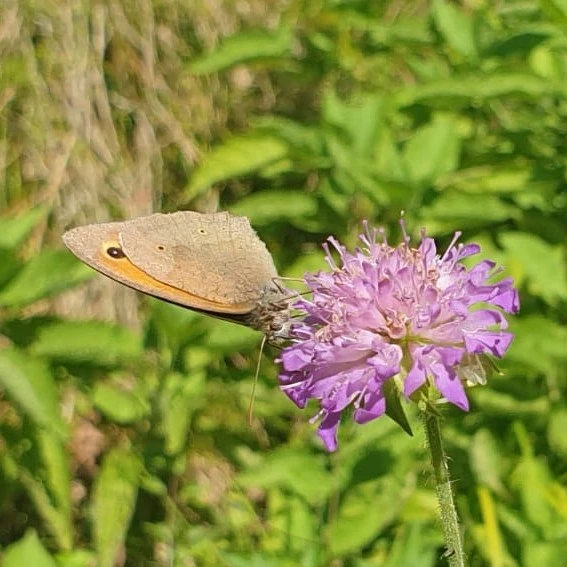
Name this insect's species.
Maniola jurtina
